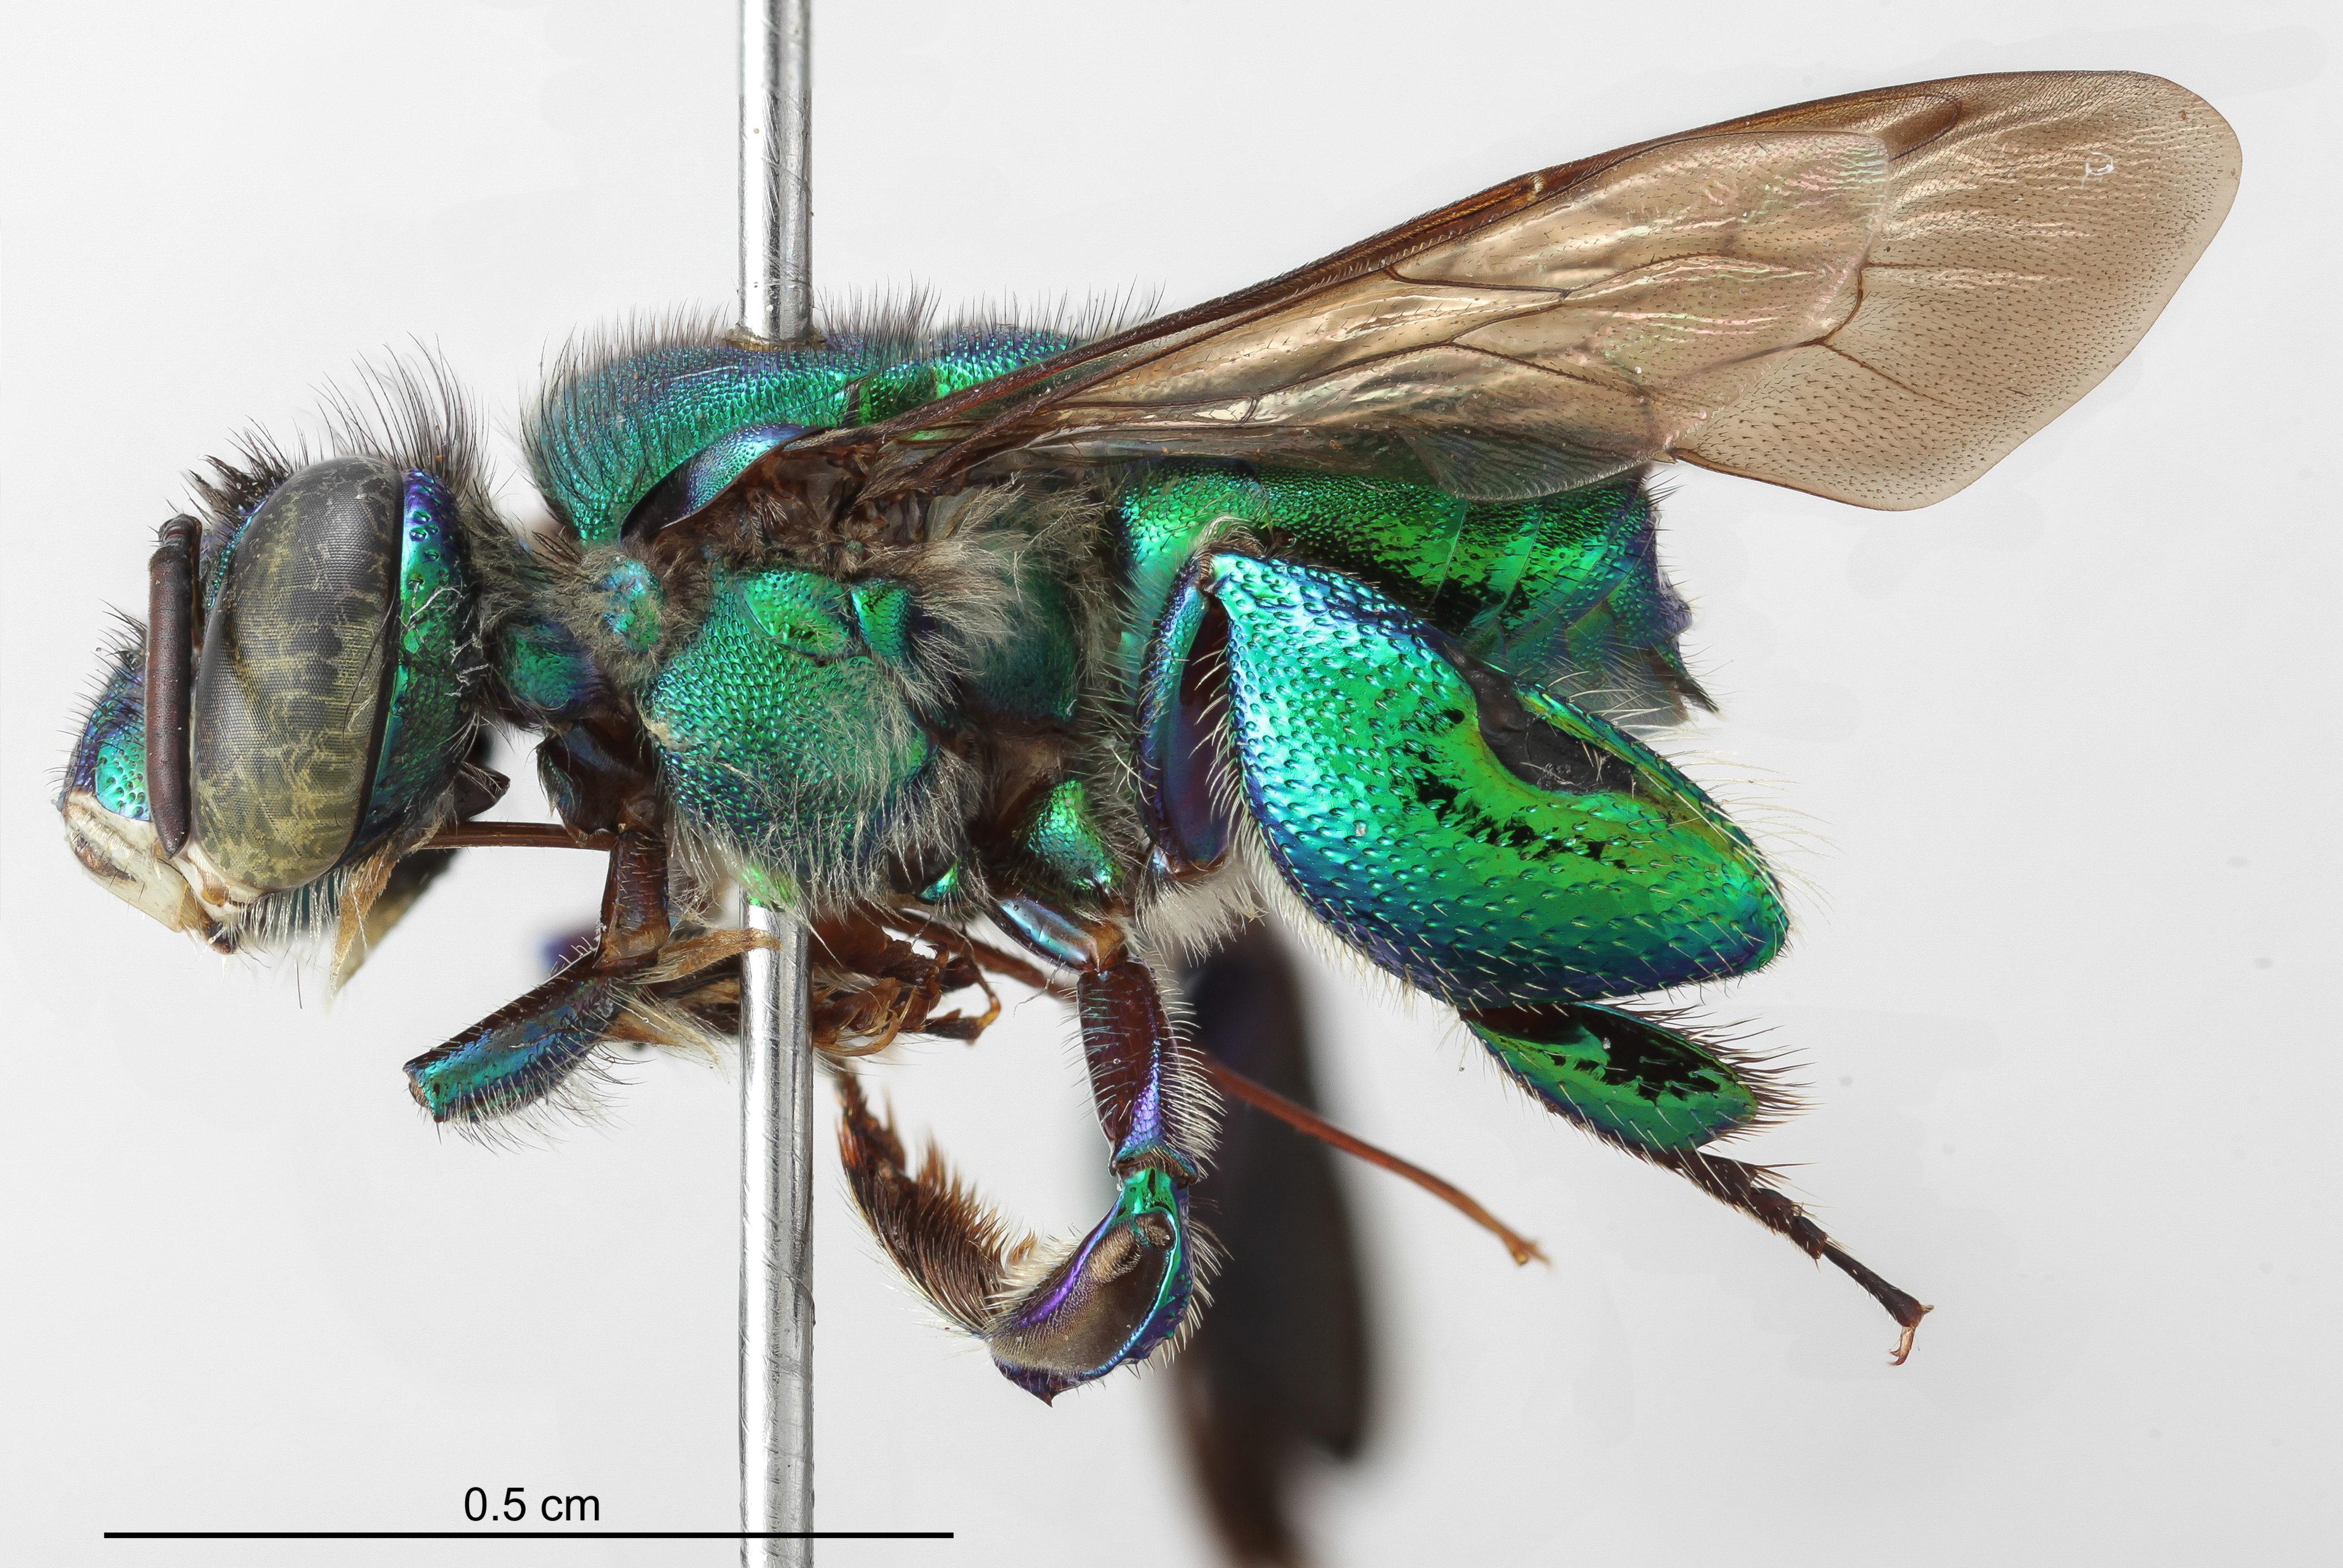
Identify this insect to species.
Euglossa stilbonota
